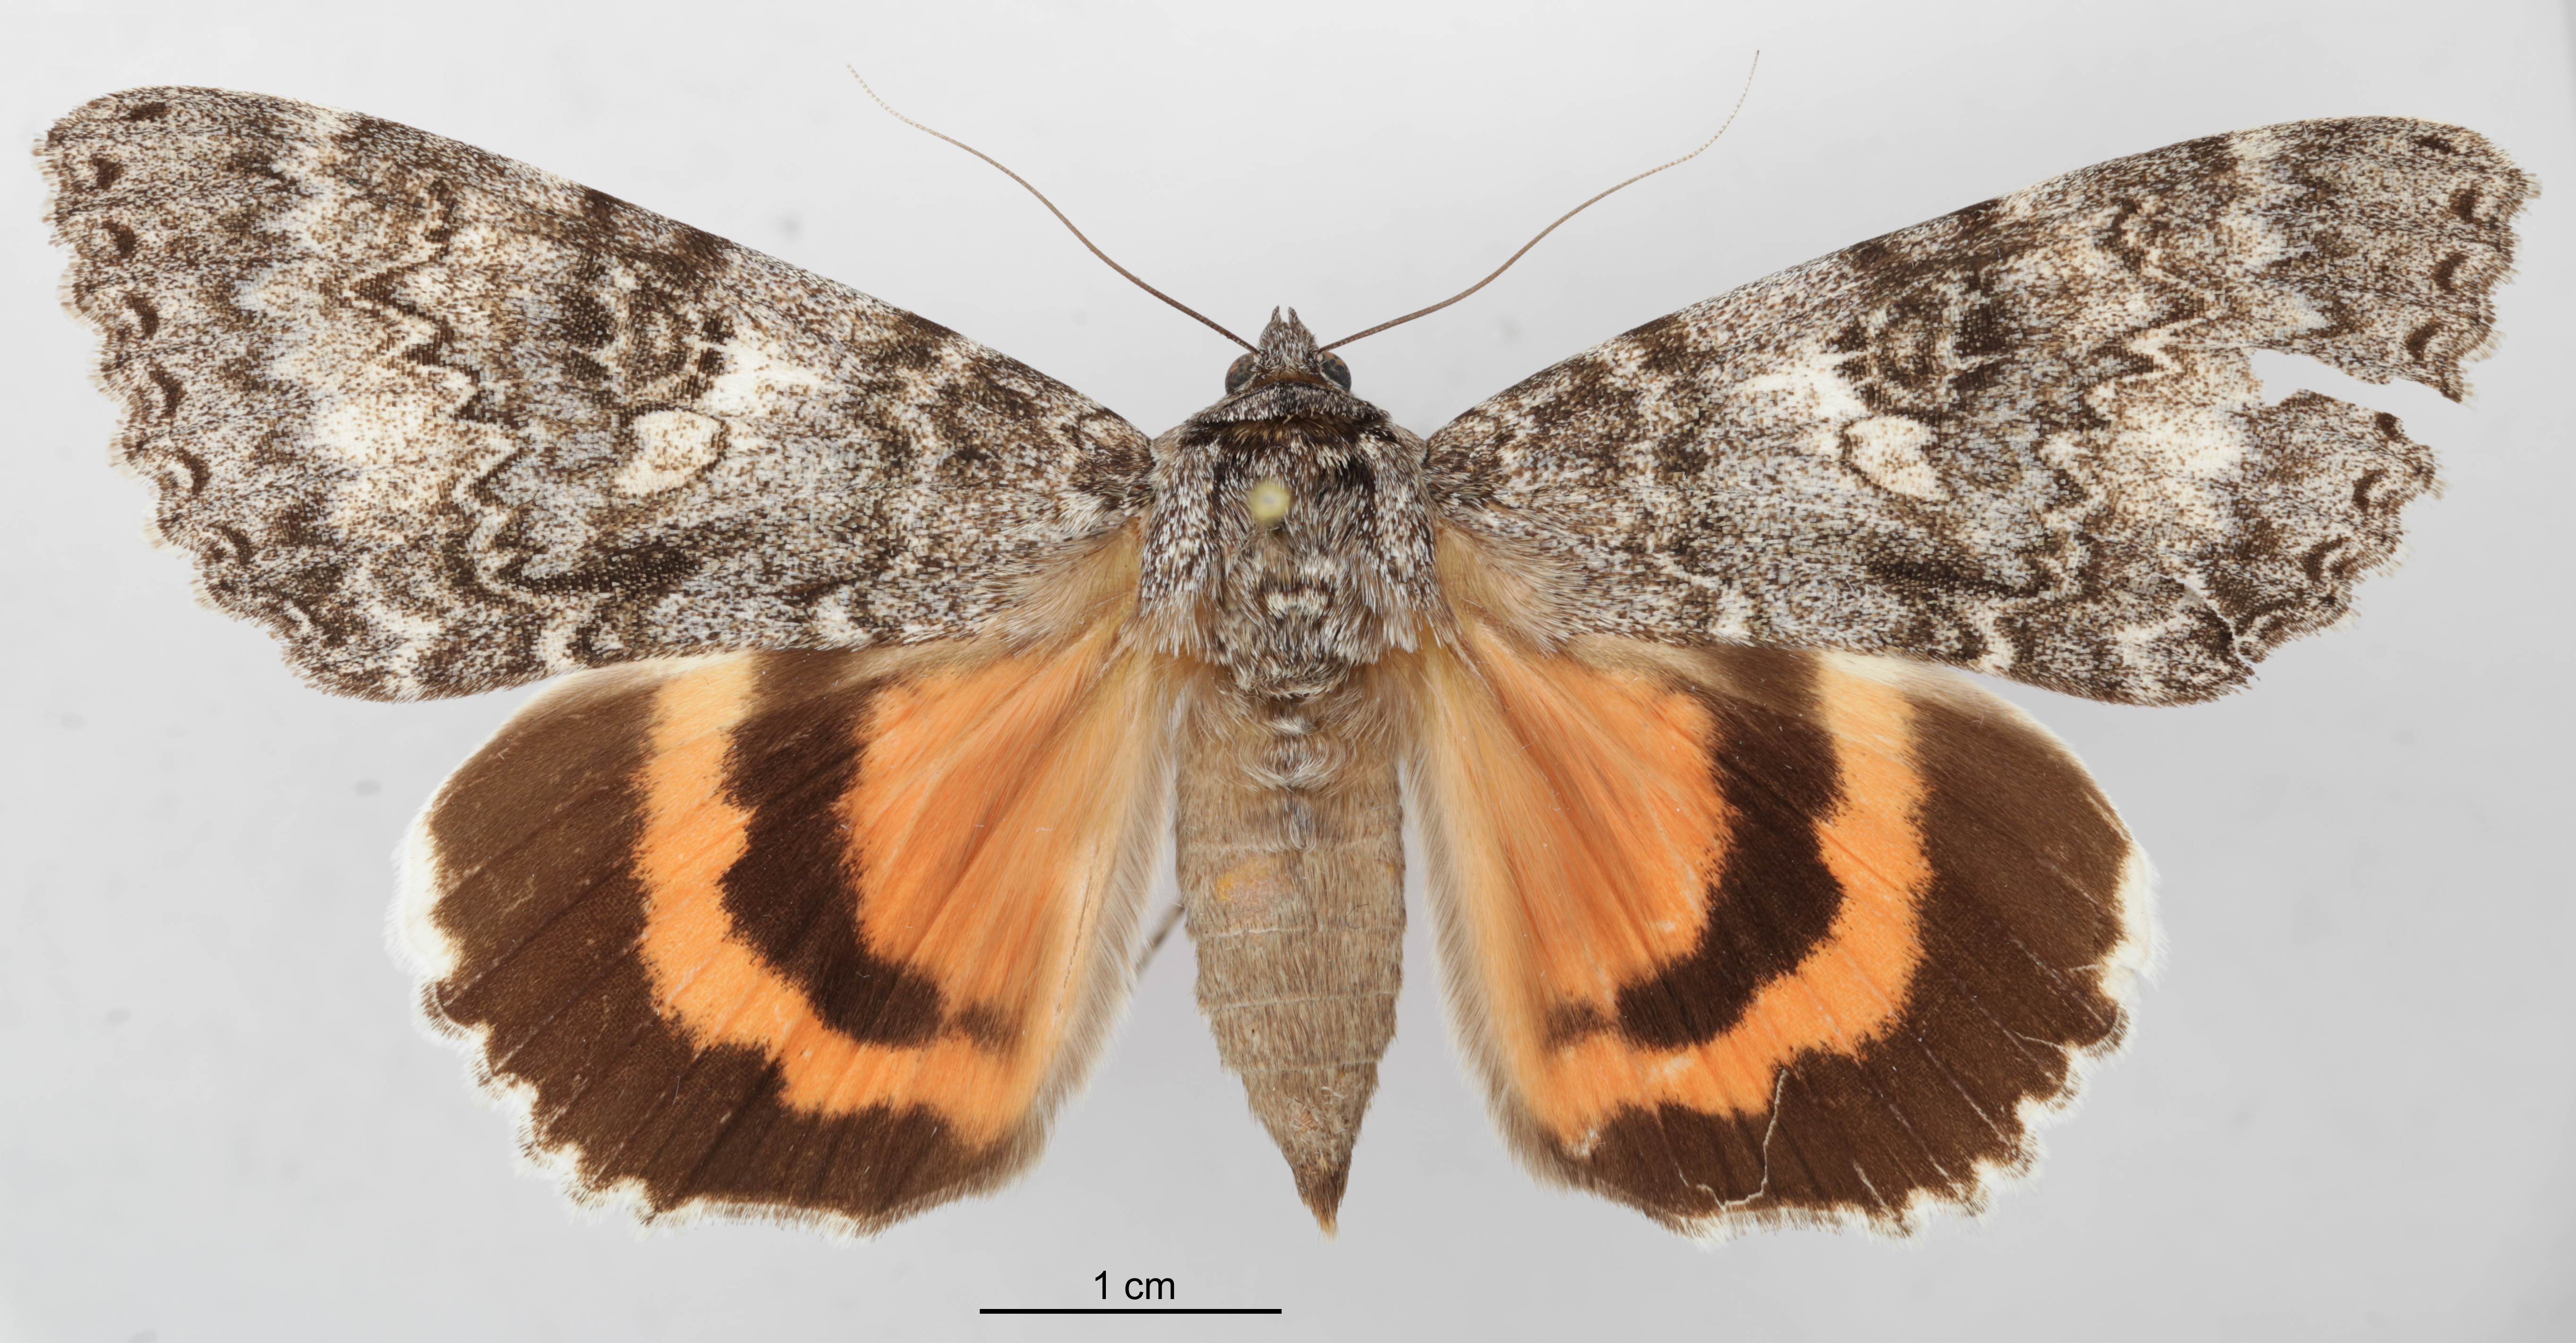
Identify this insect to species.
Catocala unijuga
